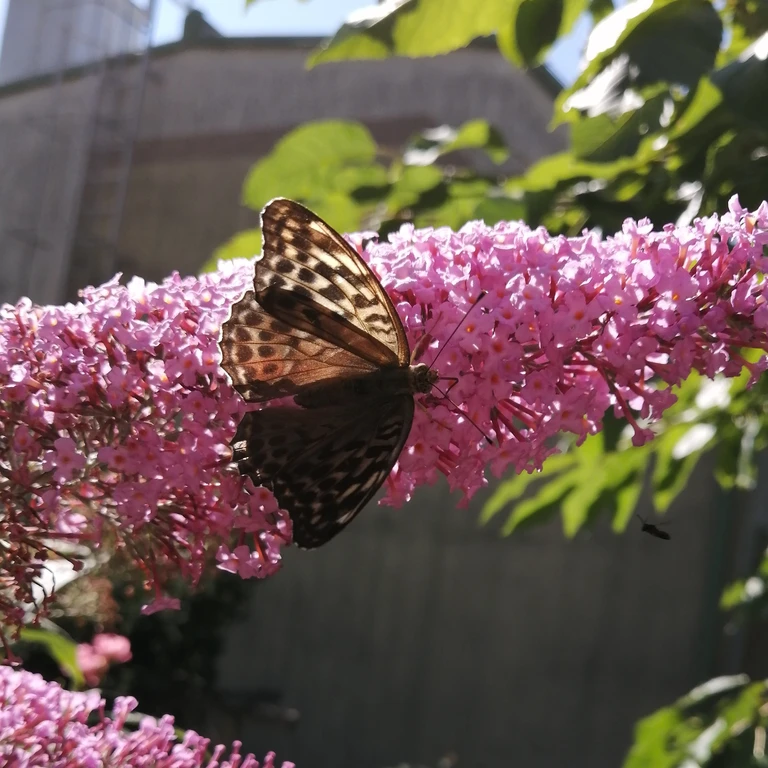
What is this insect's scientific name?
Argynnis paphia
